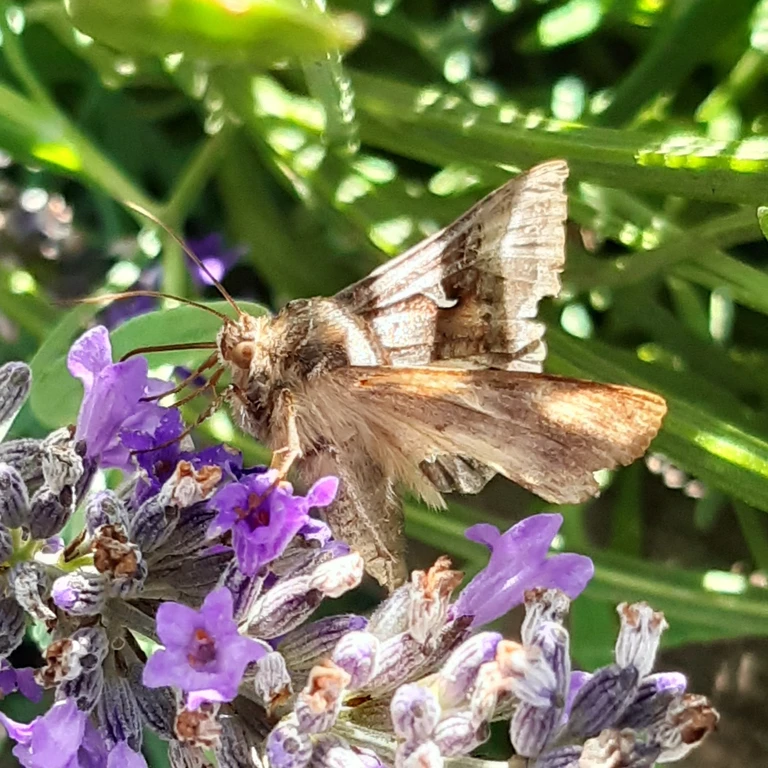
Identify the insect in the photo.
Autographa gamma
